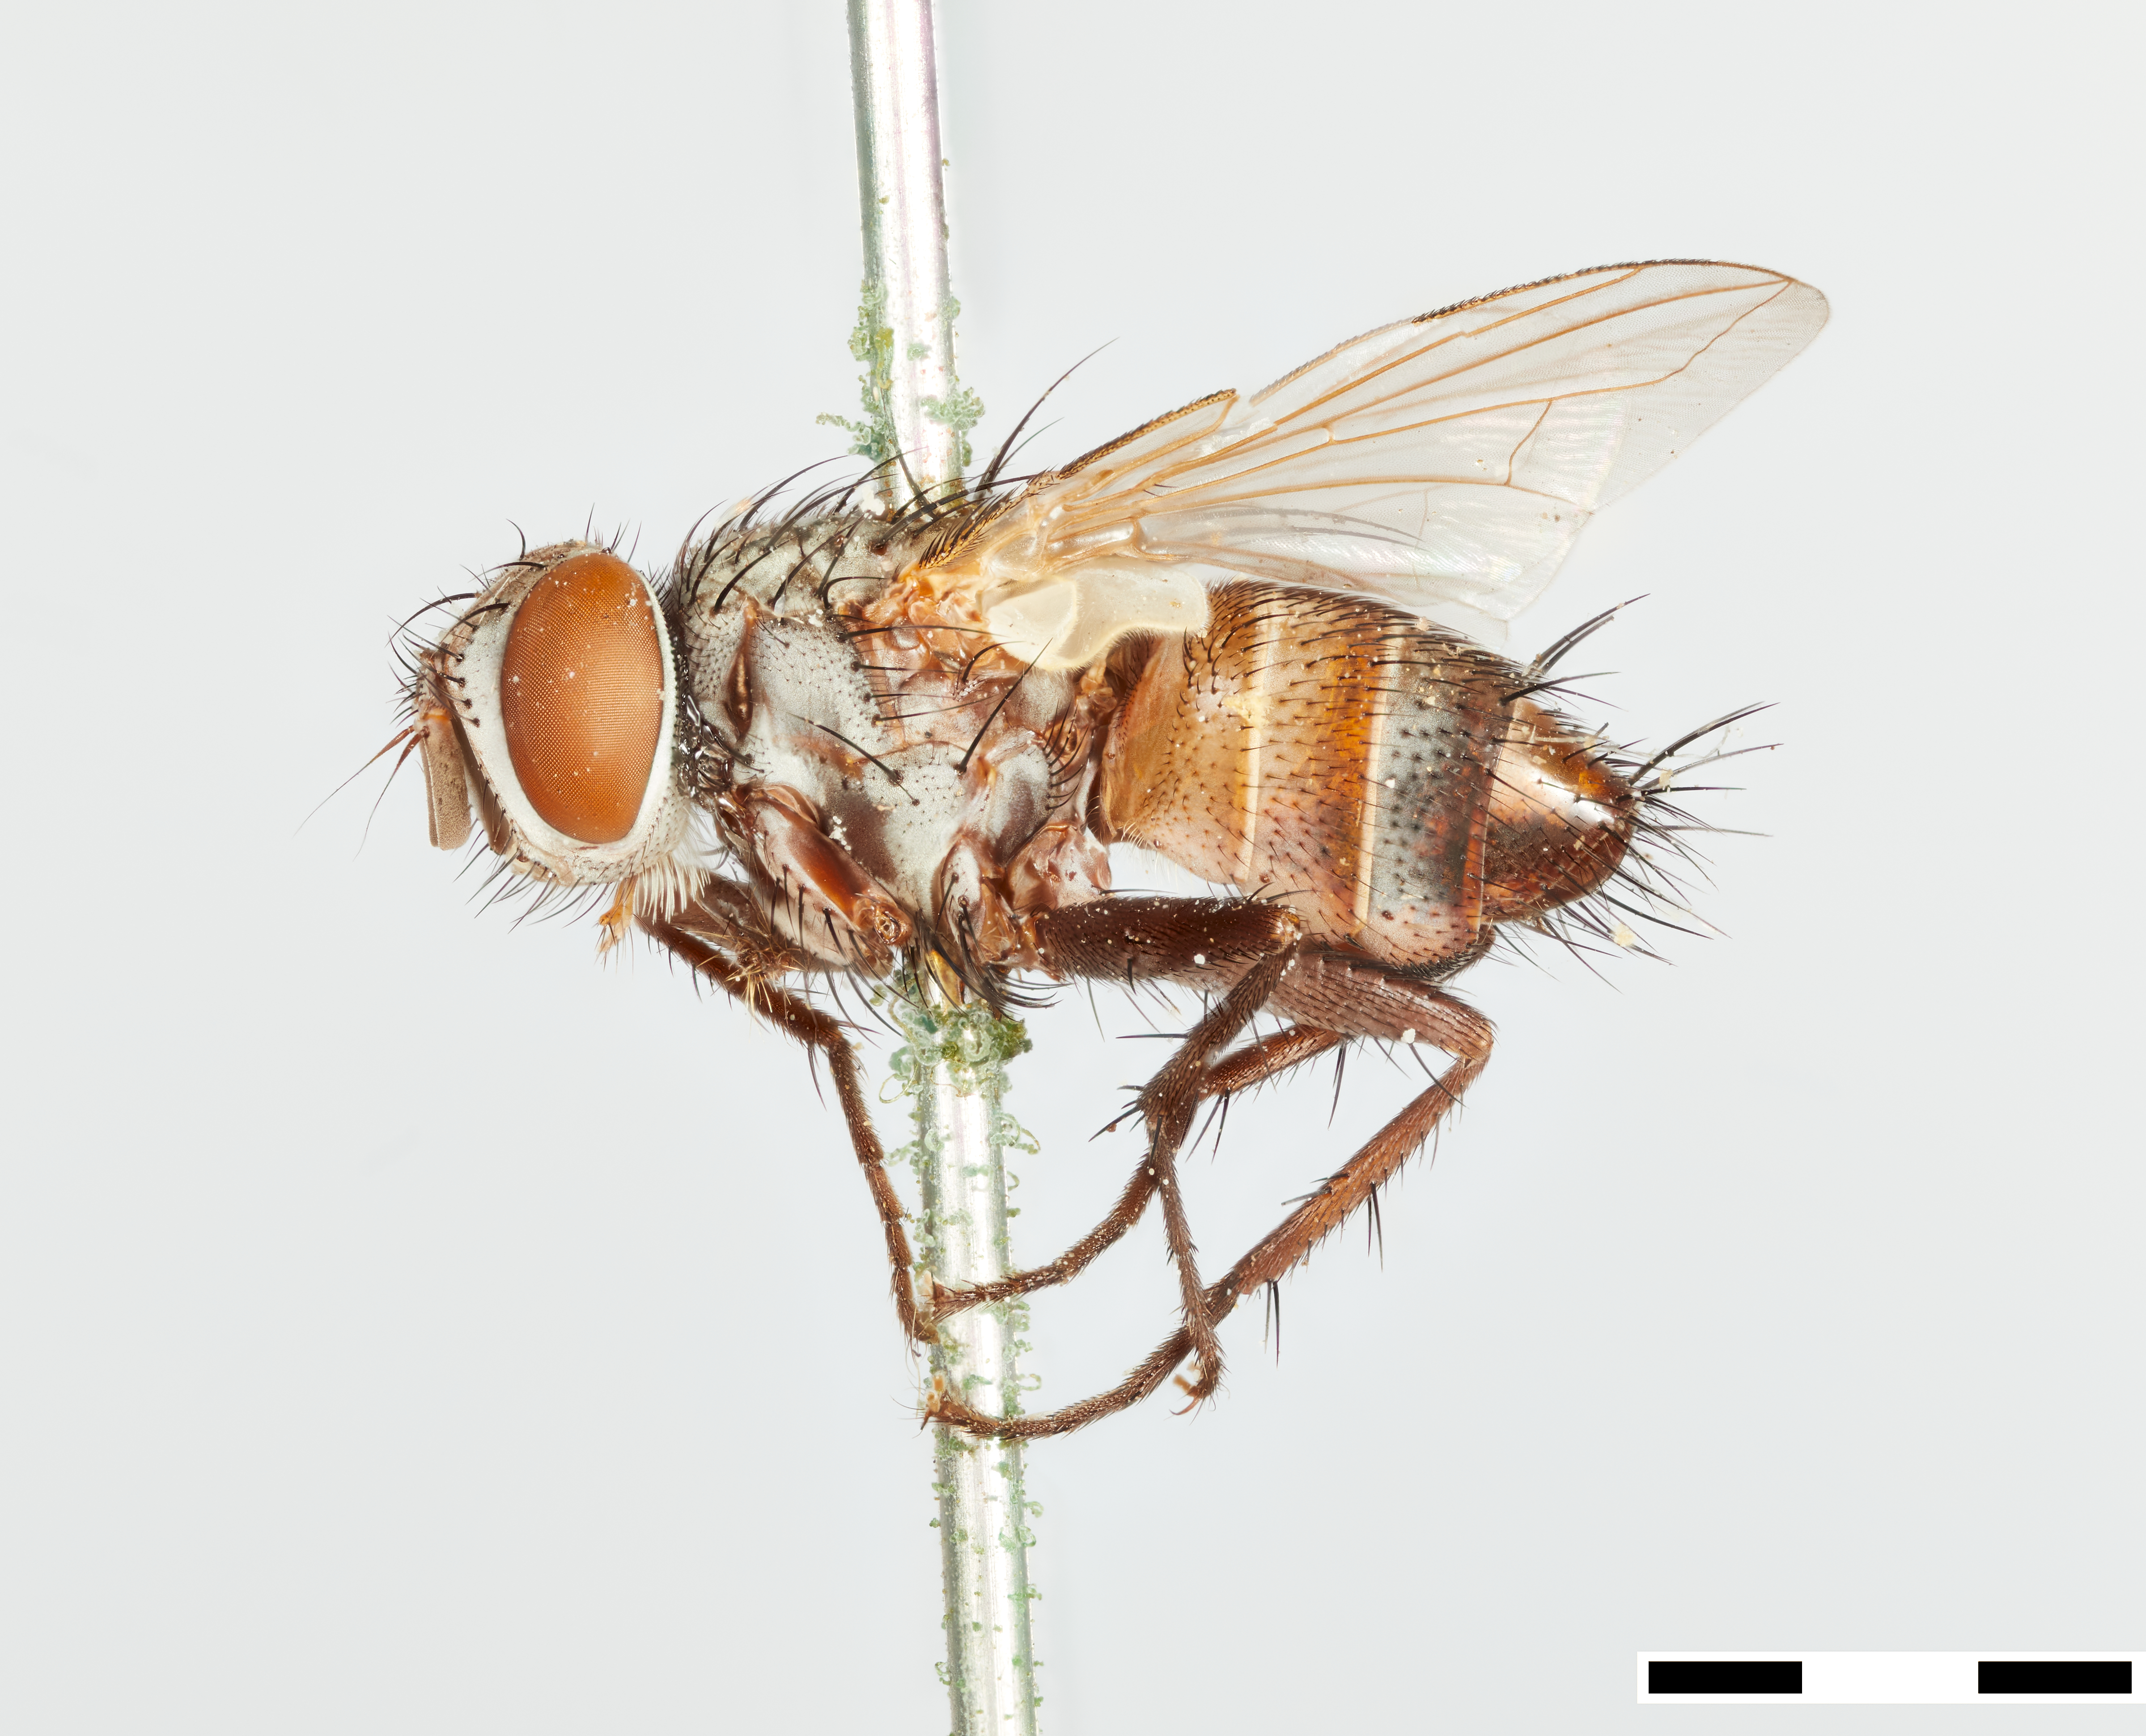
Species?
Frontina rubentis
